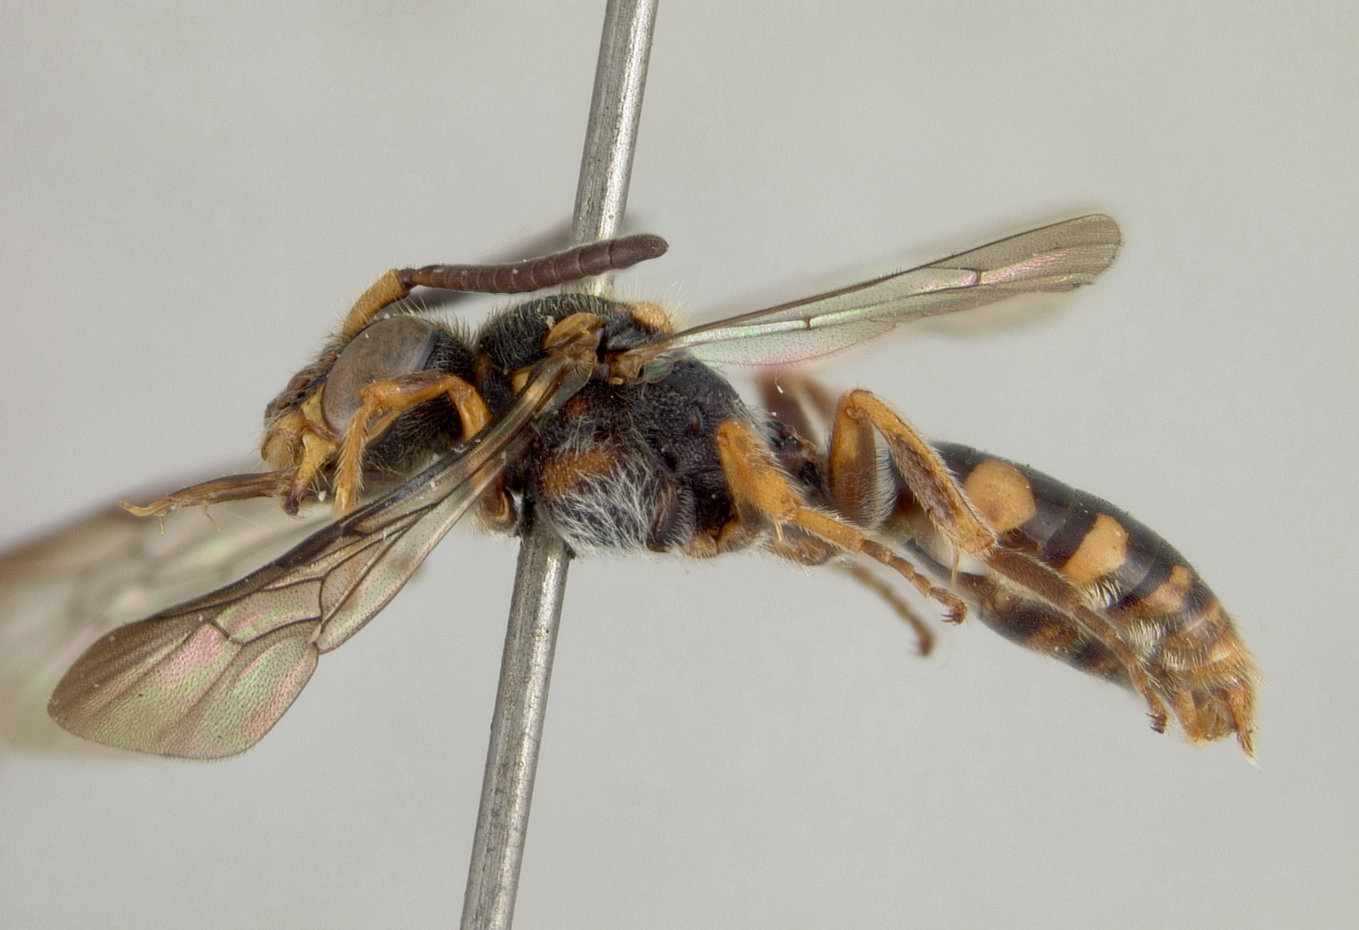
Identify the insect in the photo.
Nomada pervasor
